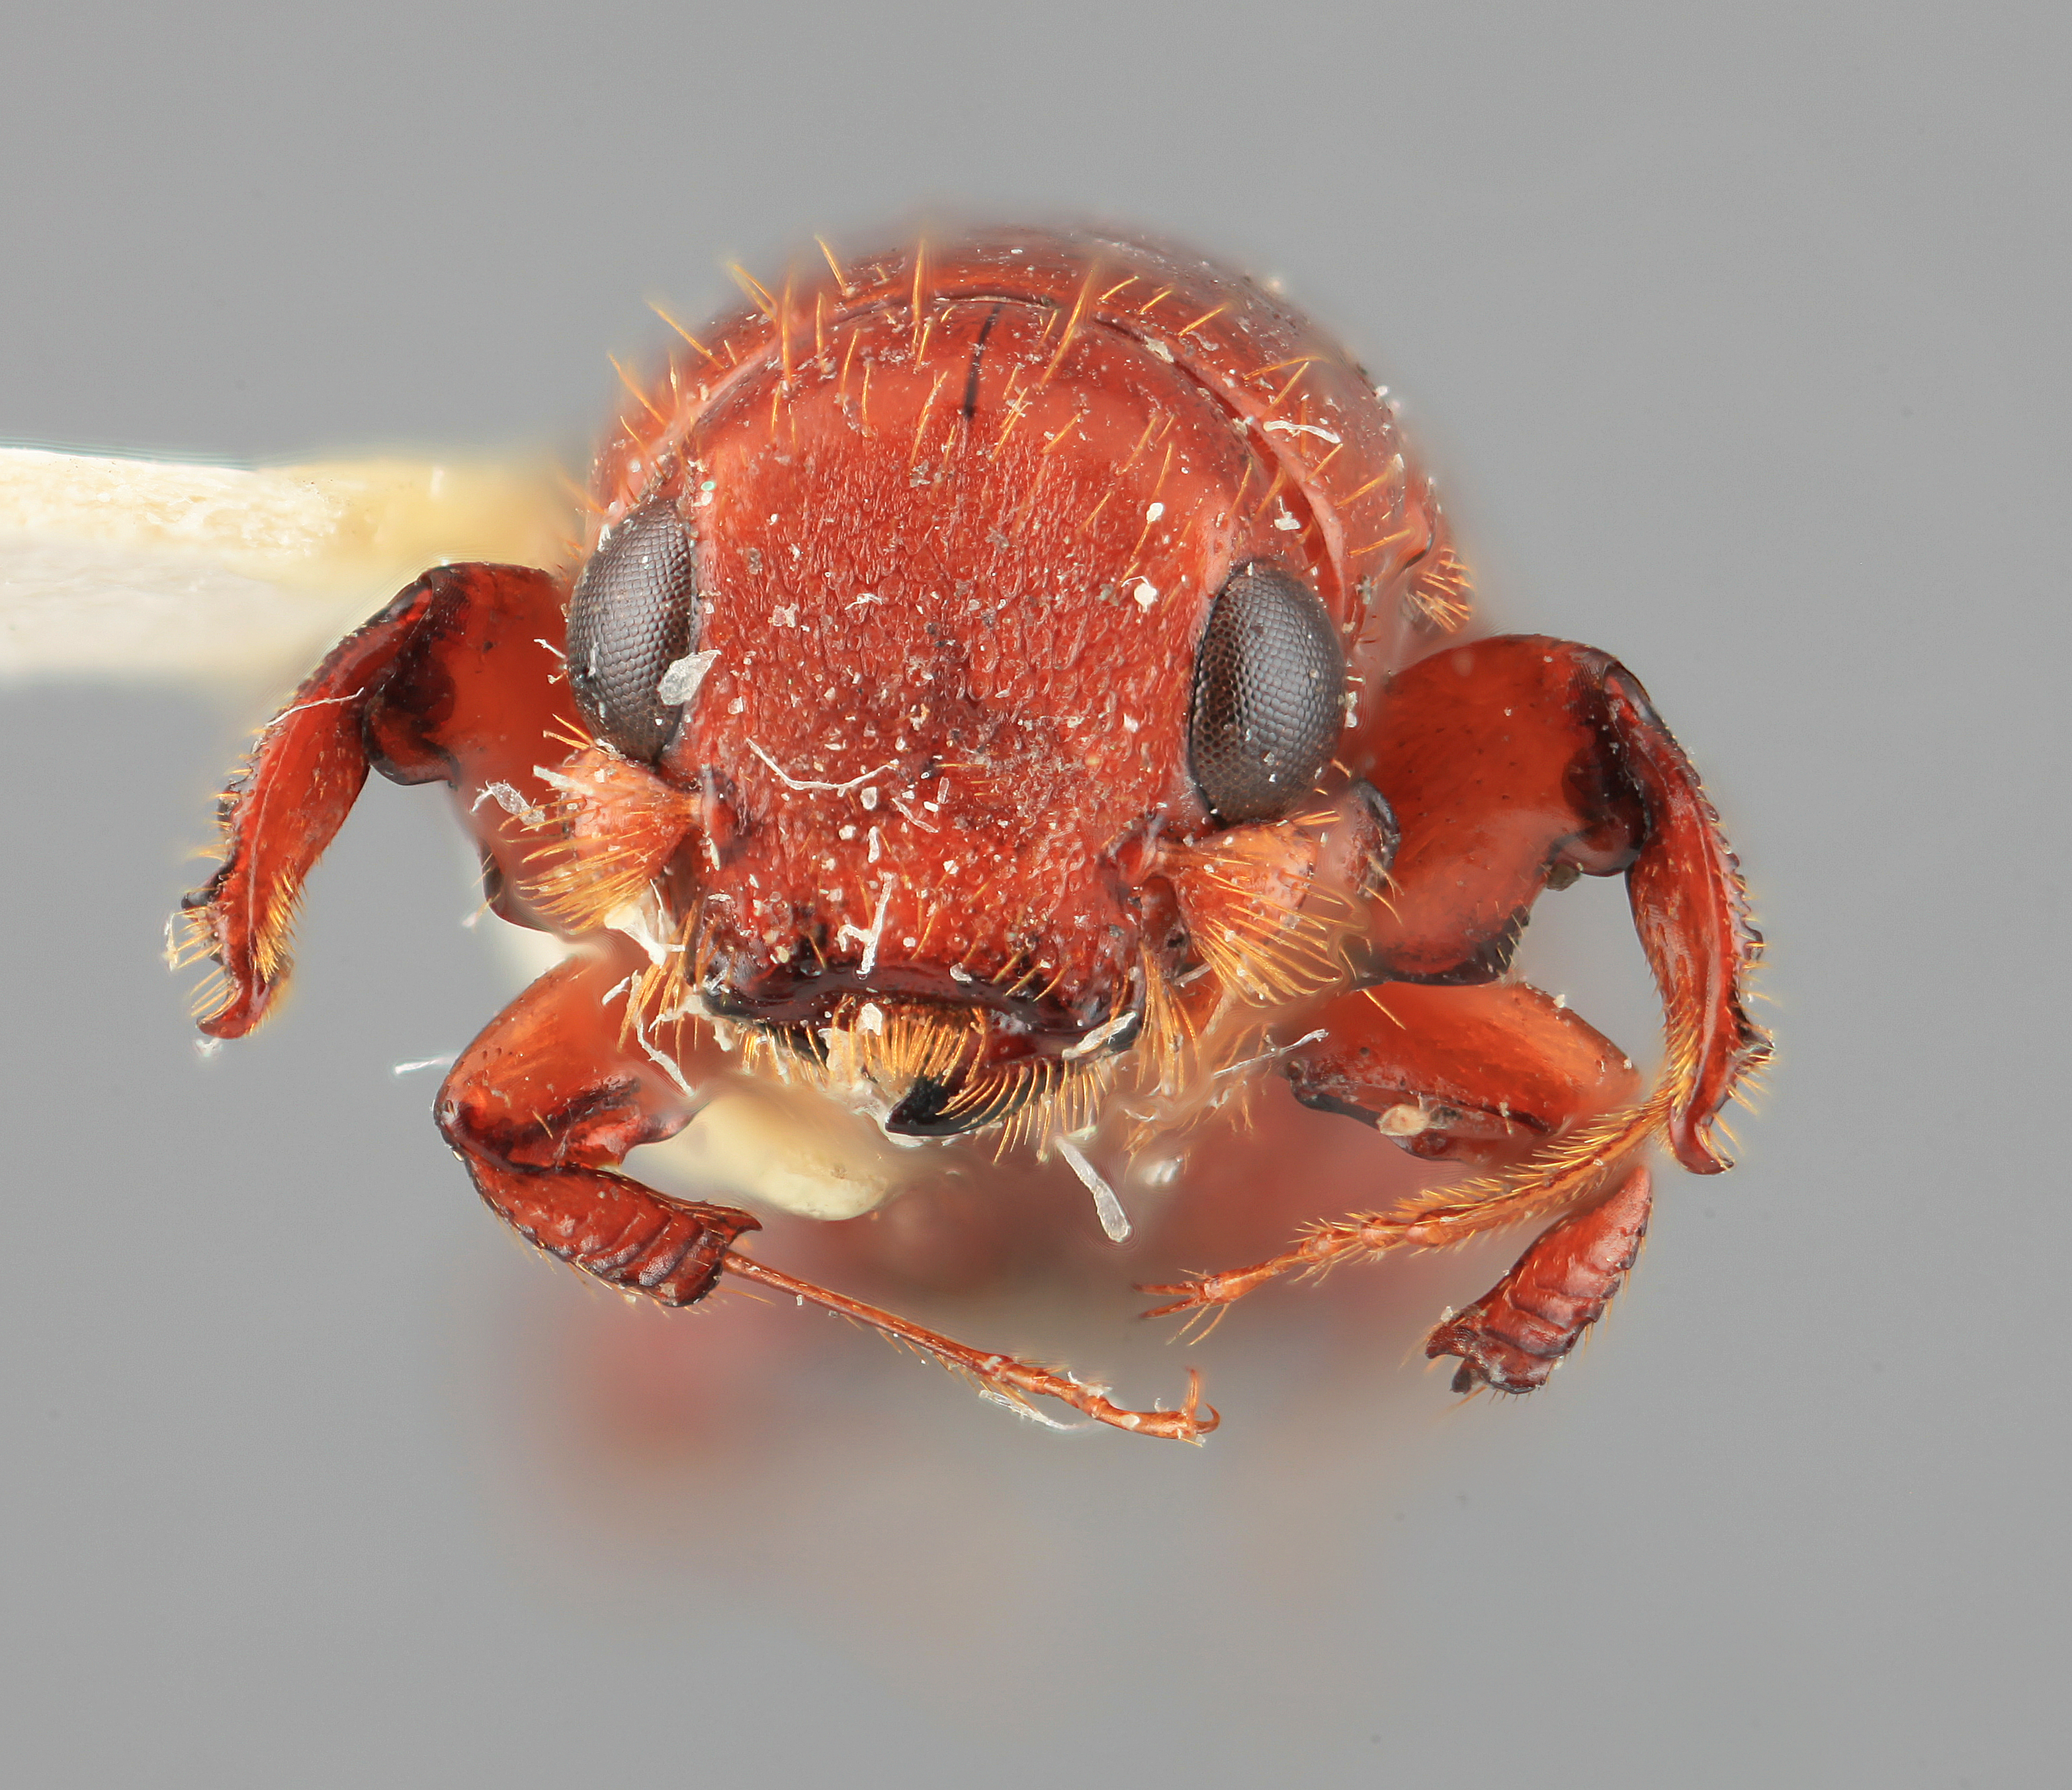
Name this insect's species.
Platypus liraticus
